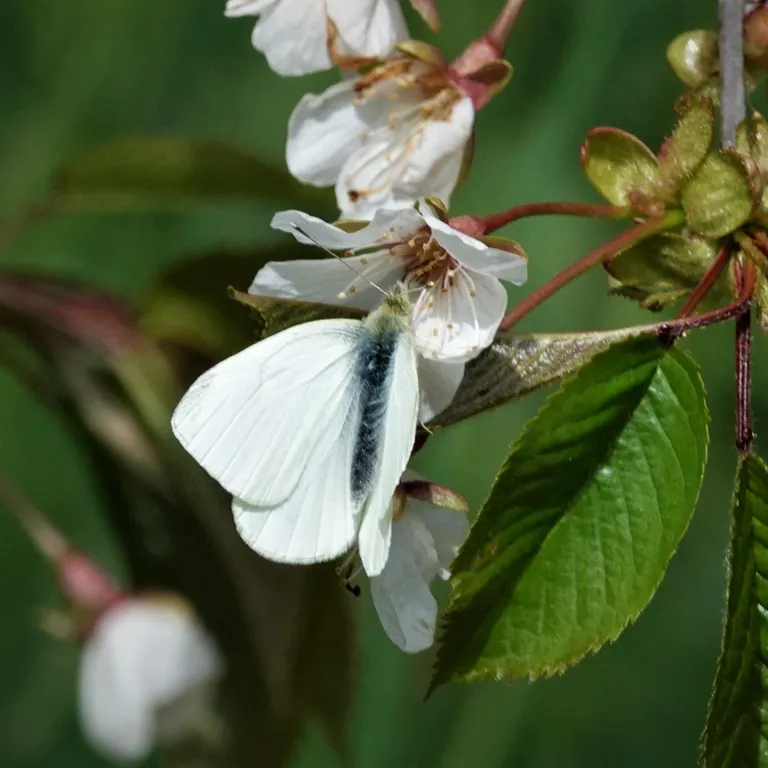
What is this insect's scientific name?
Pieris rapae
